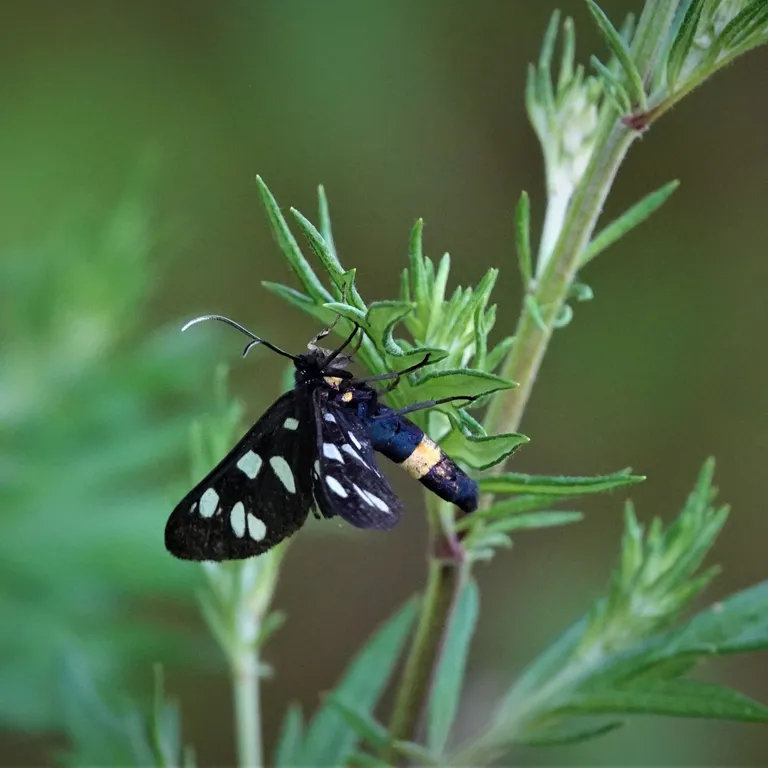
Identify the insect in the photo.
Amata phegea
